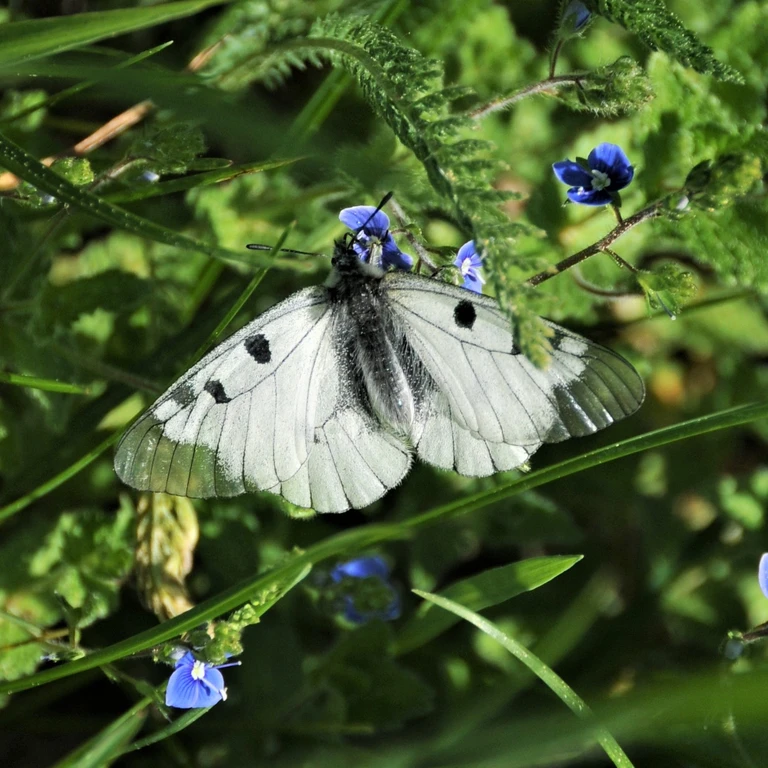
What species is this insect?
Parnassius mnemosyne
